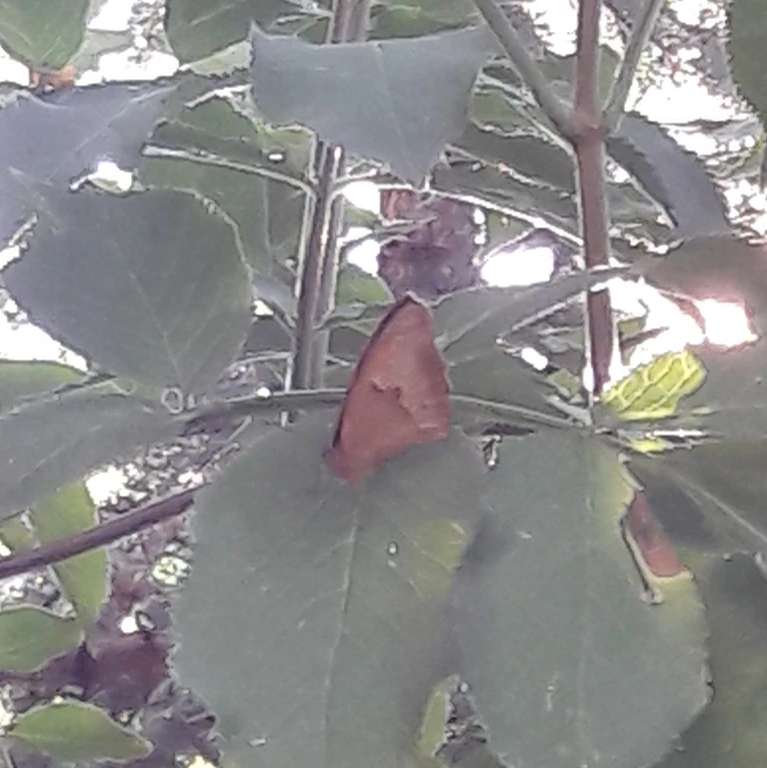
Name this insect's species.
Maniola jurtina
